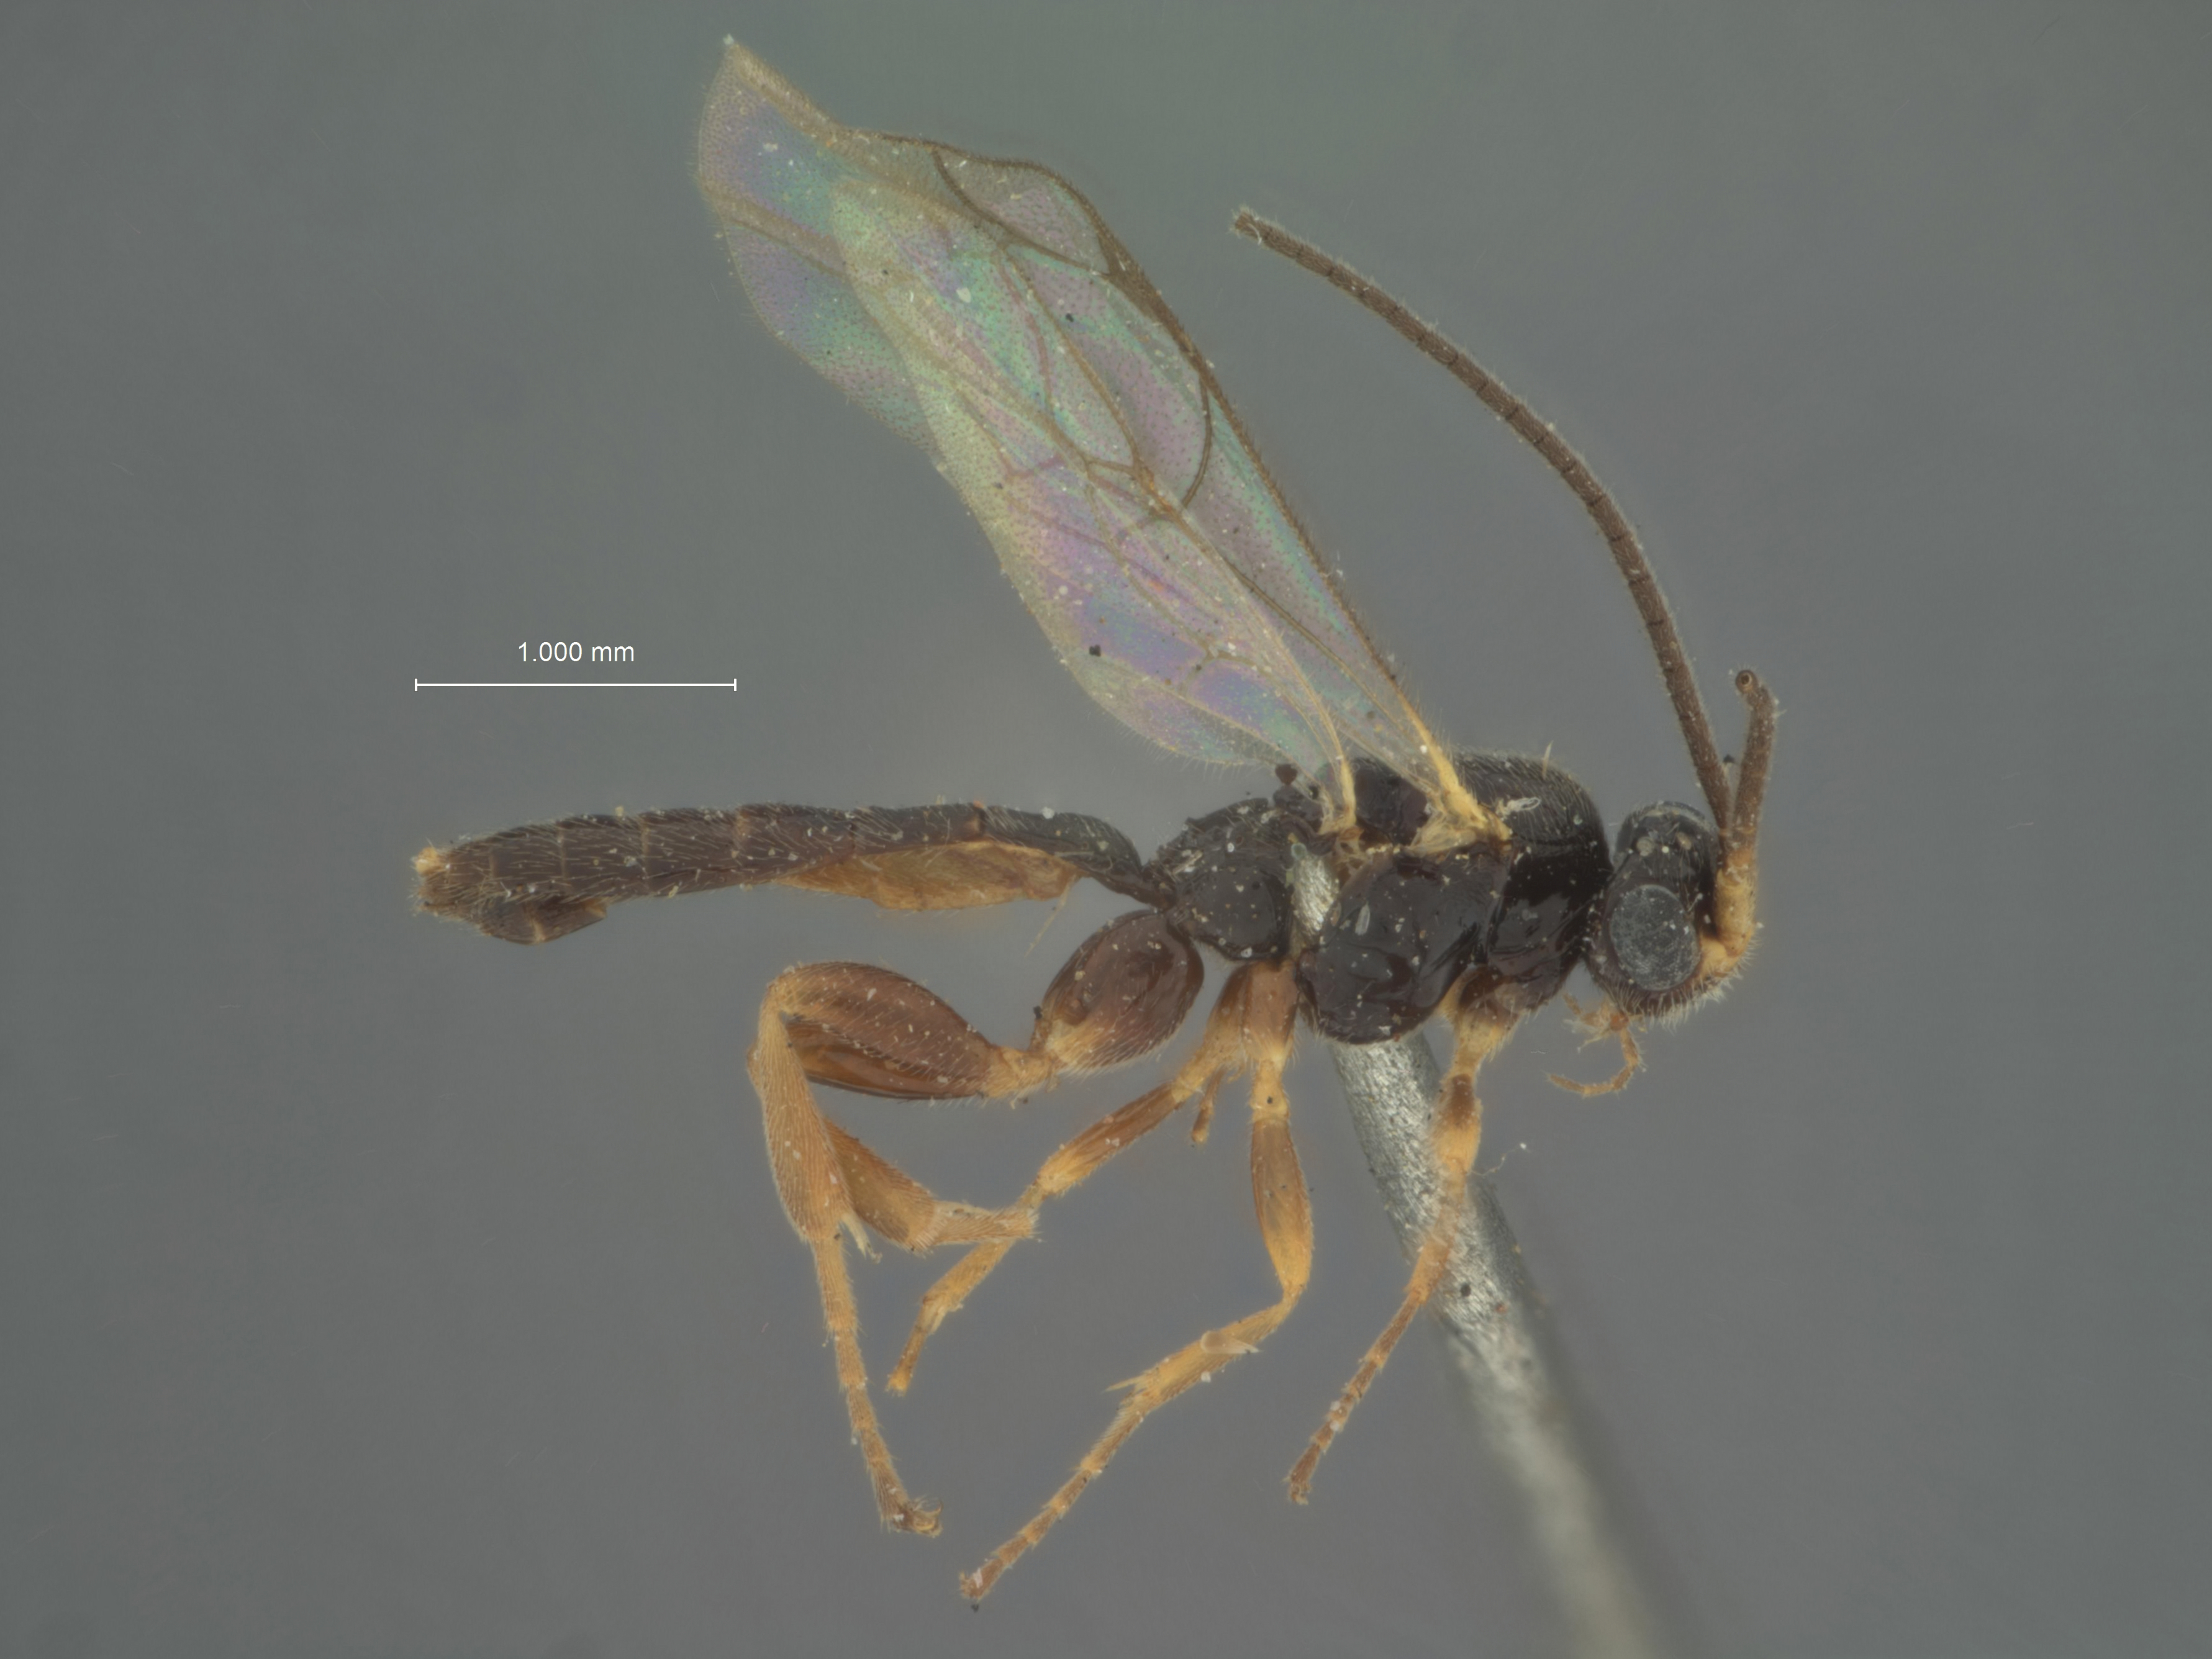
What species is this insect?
Phaenosemus sitkensis
